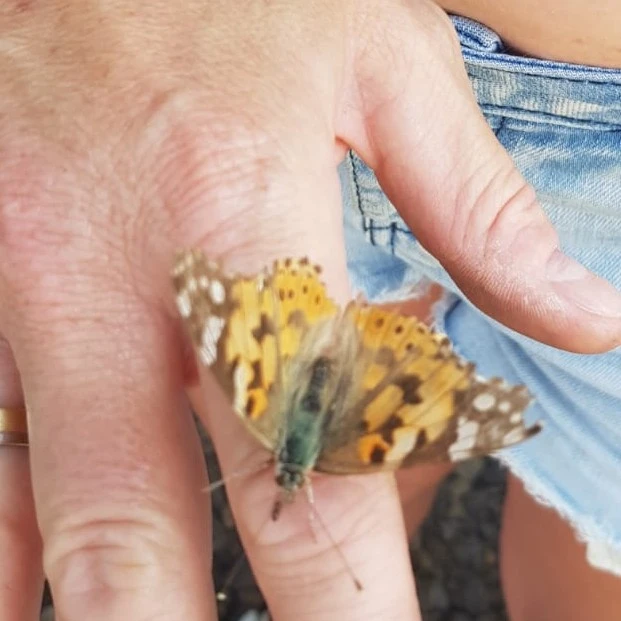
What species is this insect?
Vanessa cardui
